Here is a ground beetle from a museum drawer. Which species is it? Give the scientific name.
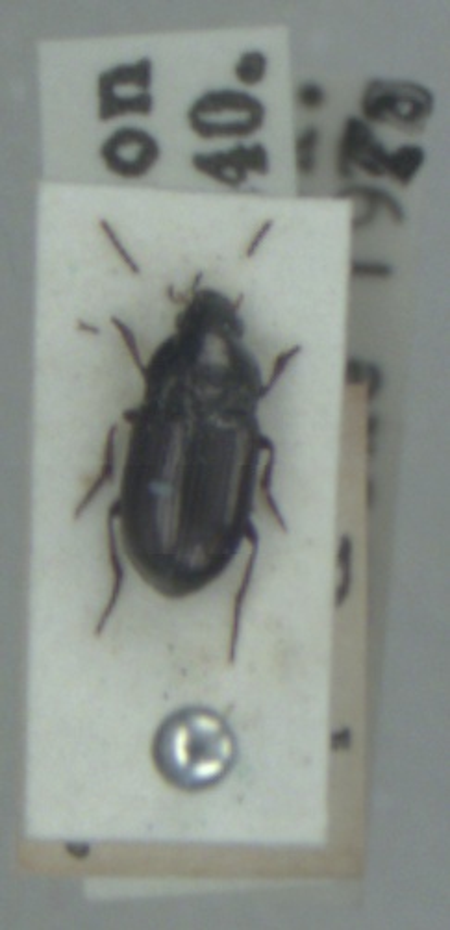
Amara tibialis
